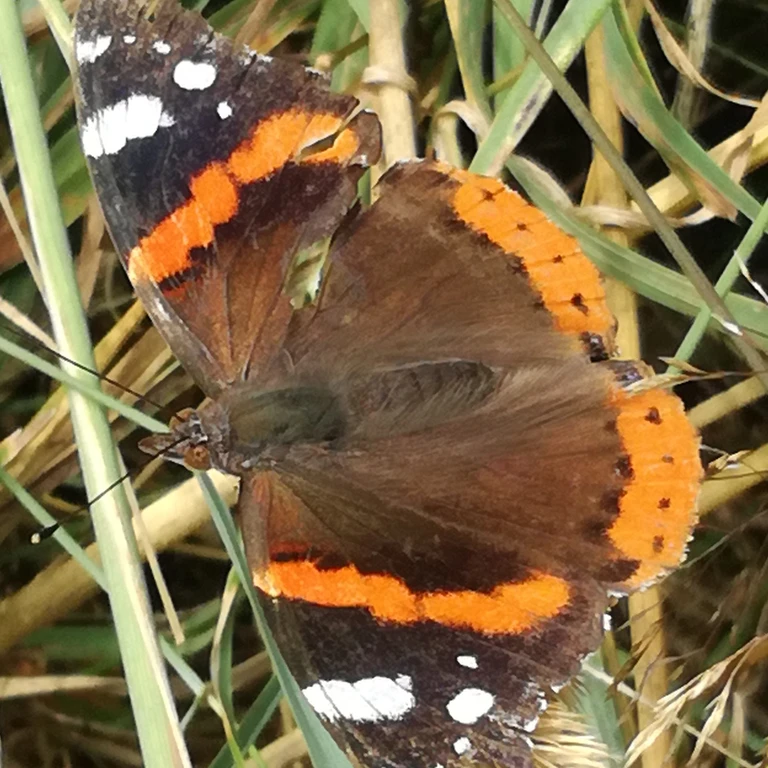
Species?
Vanessa atalanta
